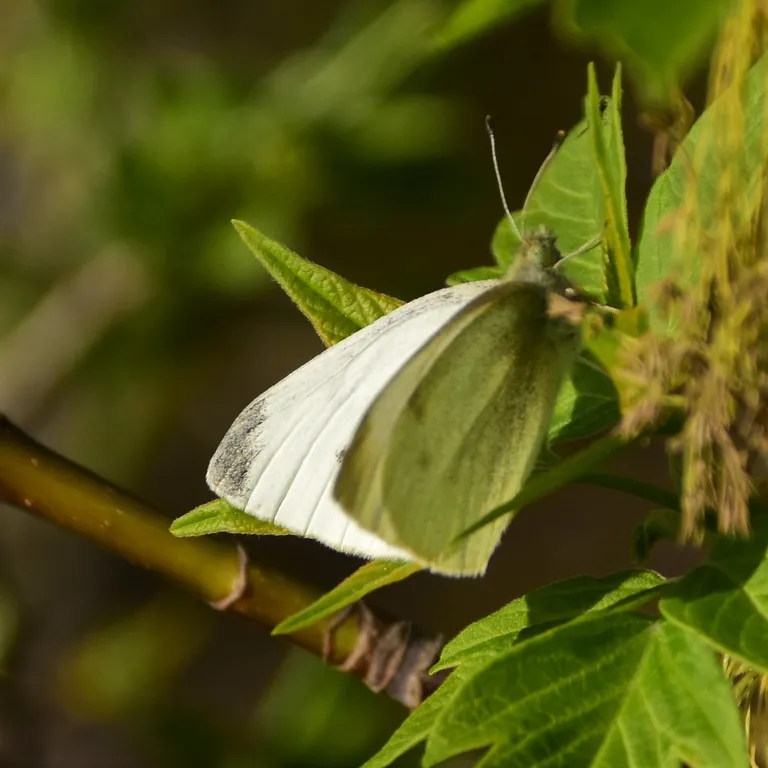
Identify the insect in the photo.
Pieris rapae
